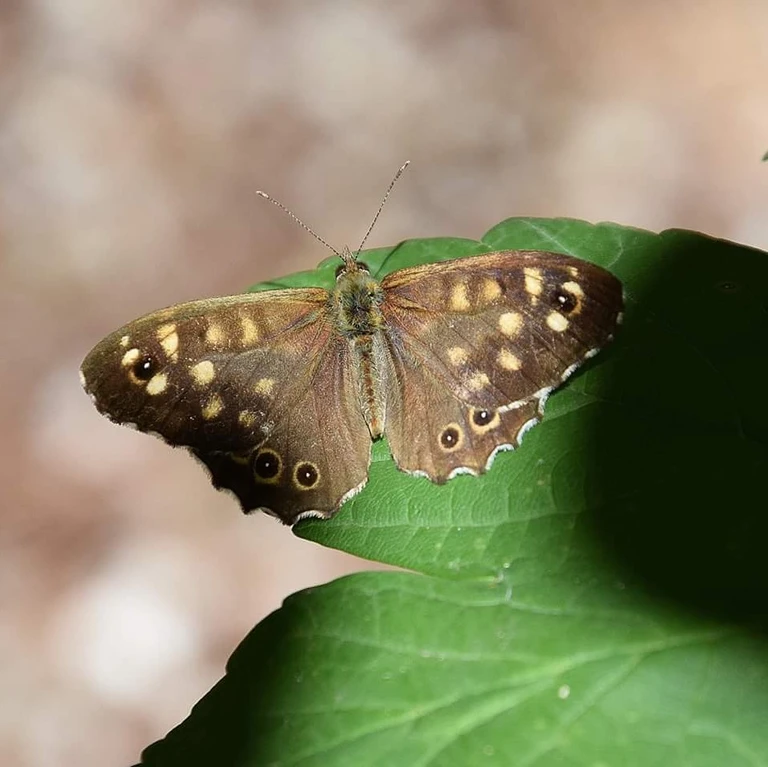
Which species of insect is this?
Pararge aegeria
